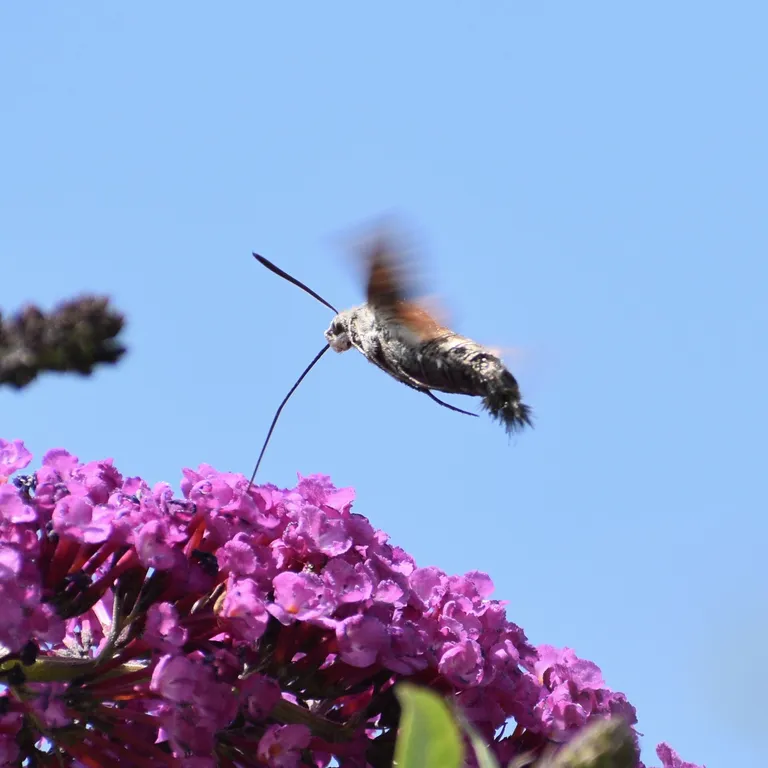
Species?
Macroglossum stellatarum
